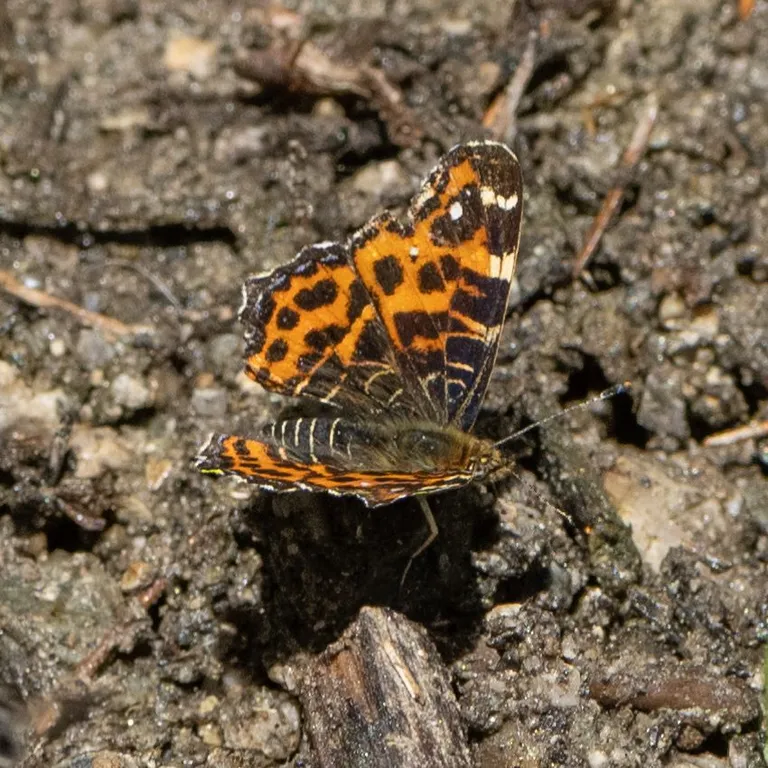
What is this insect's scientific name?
Araschnia levana
